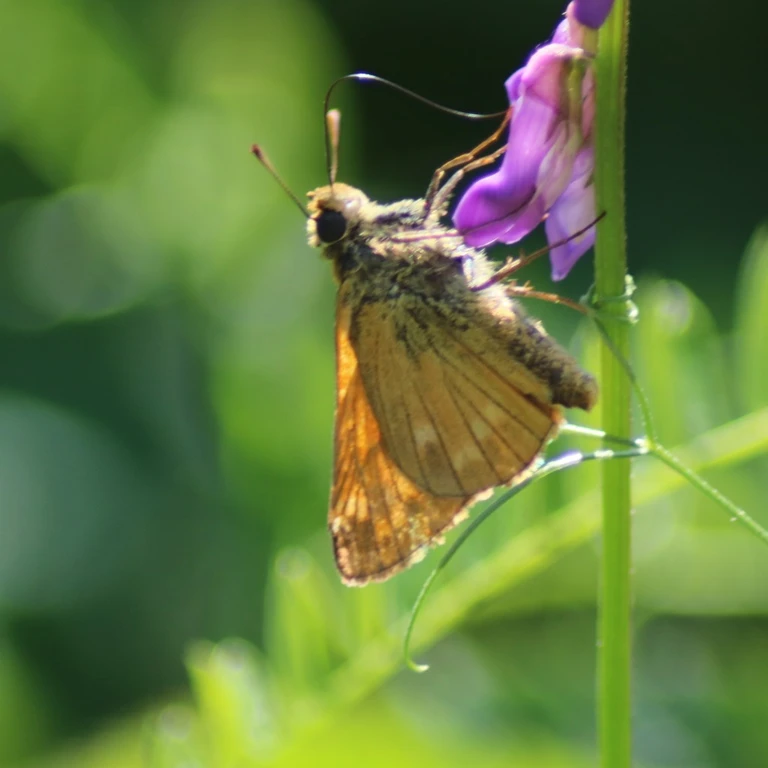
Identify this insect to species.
Ochlodes sylvanus (also Ochlodes venata)
